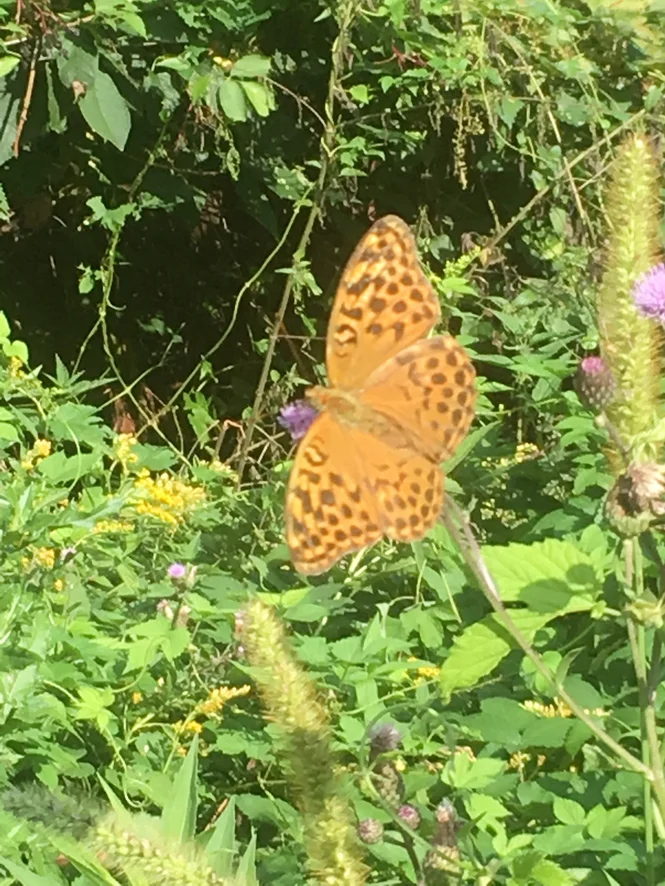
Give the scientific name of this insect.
Argynnis paphia
